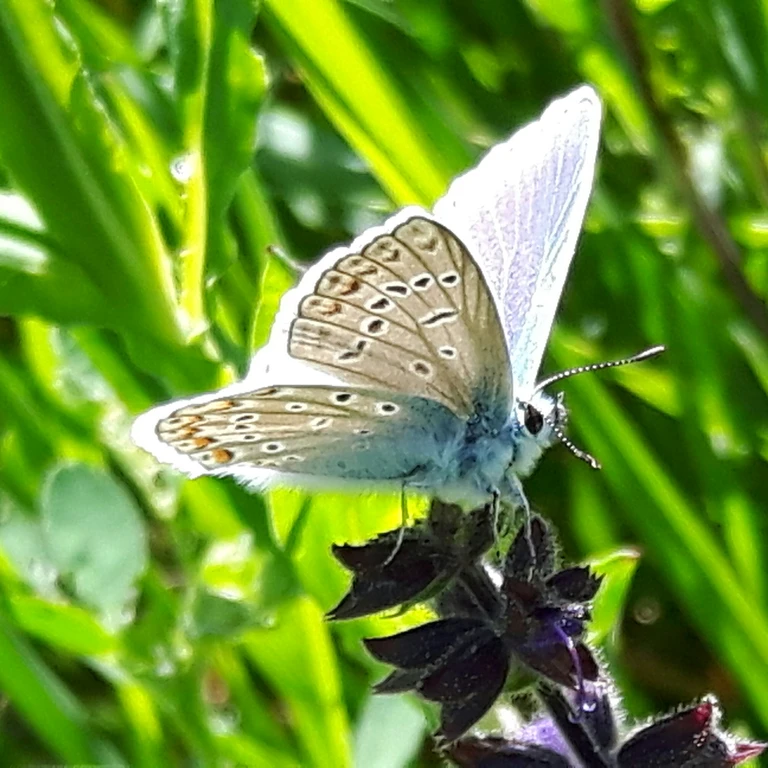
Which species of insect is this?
Polyommatus icarus
